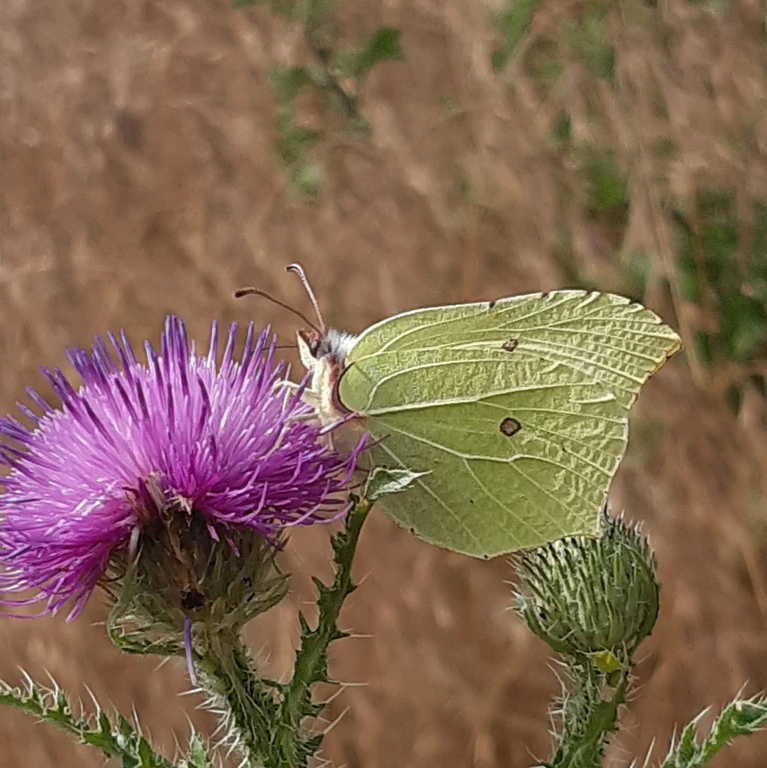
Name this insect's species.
Gonepteryx rhamni
